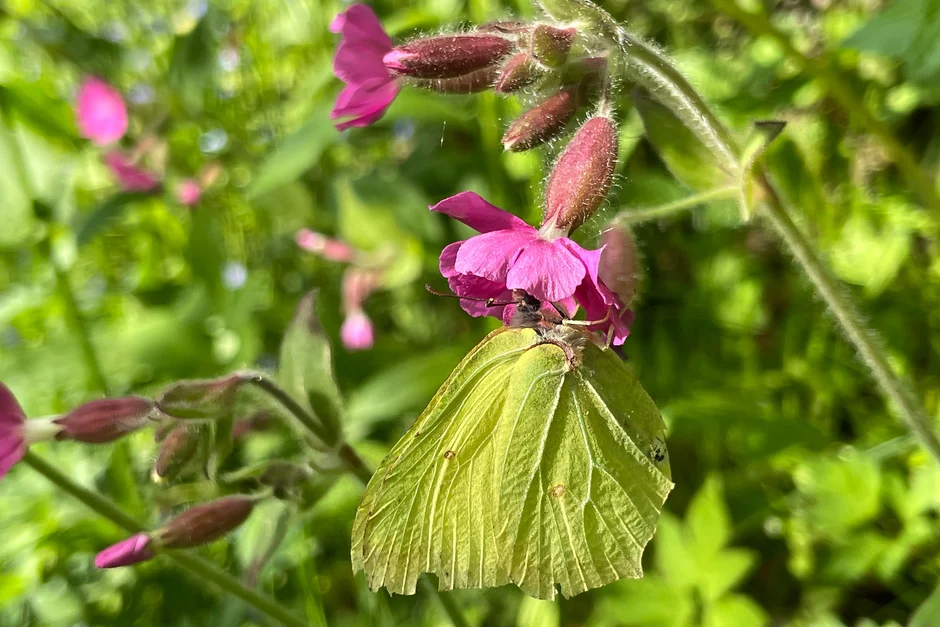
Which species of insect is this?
Gonepteryx rhamni
